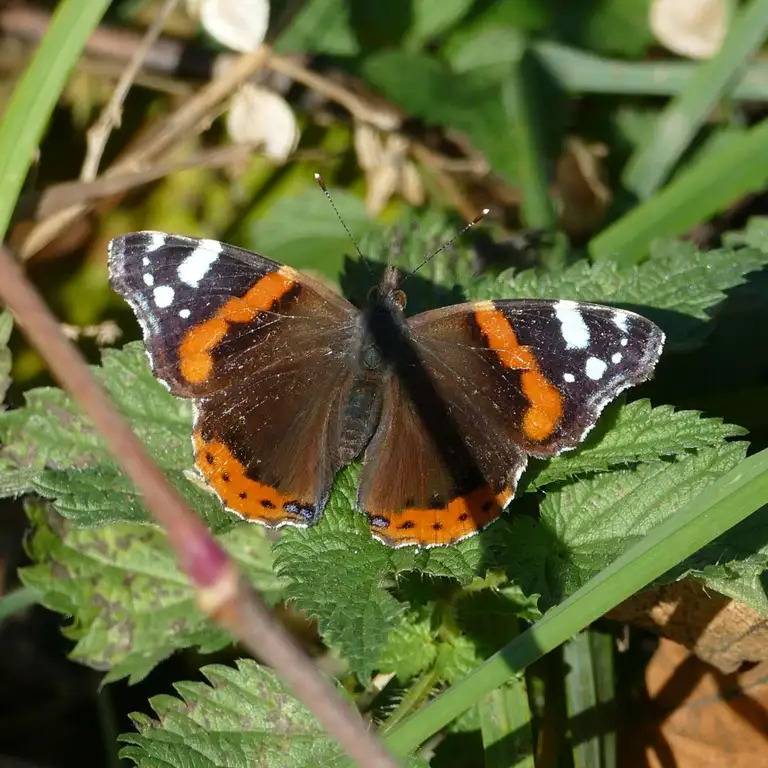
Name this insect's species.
Vanessa atalanta
